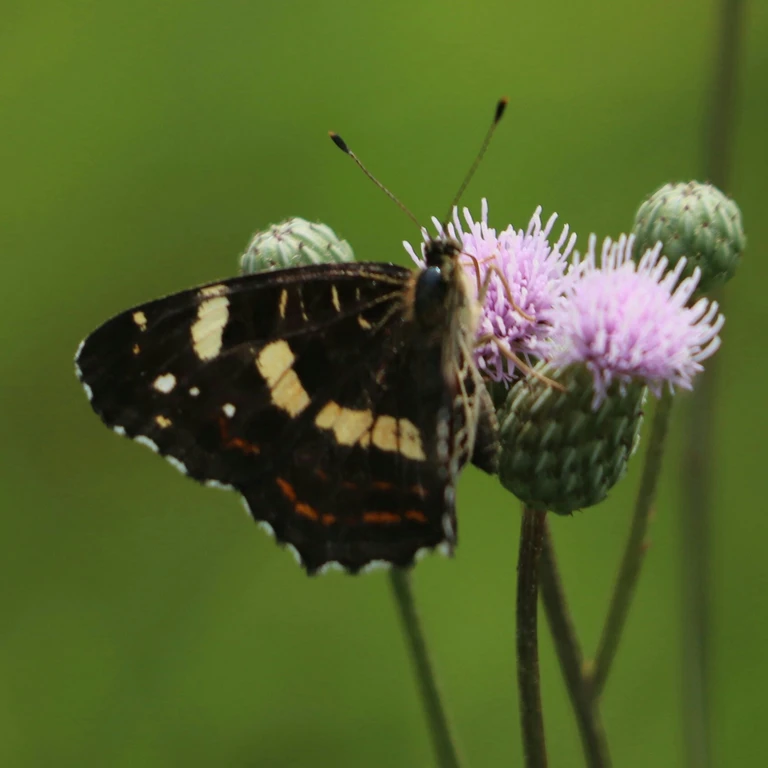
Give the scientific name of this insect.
Araschnia levana
